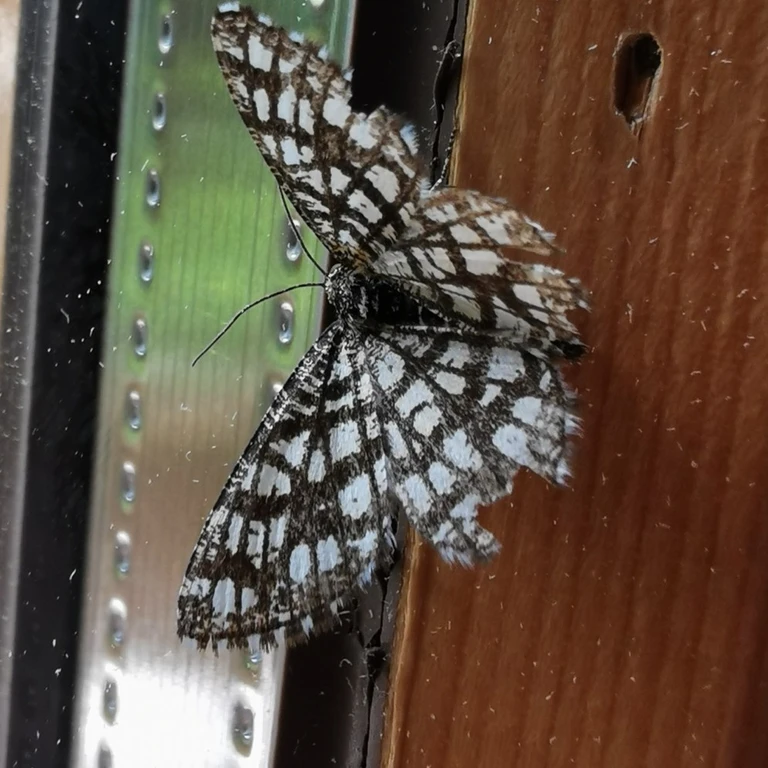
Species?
Chiasmia clathrata
